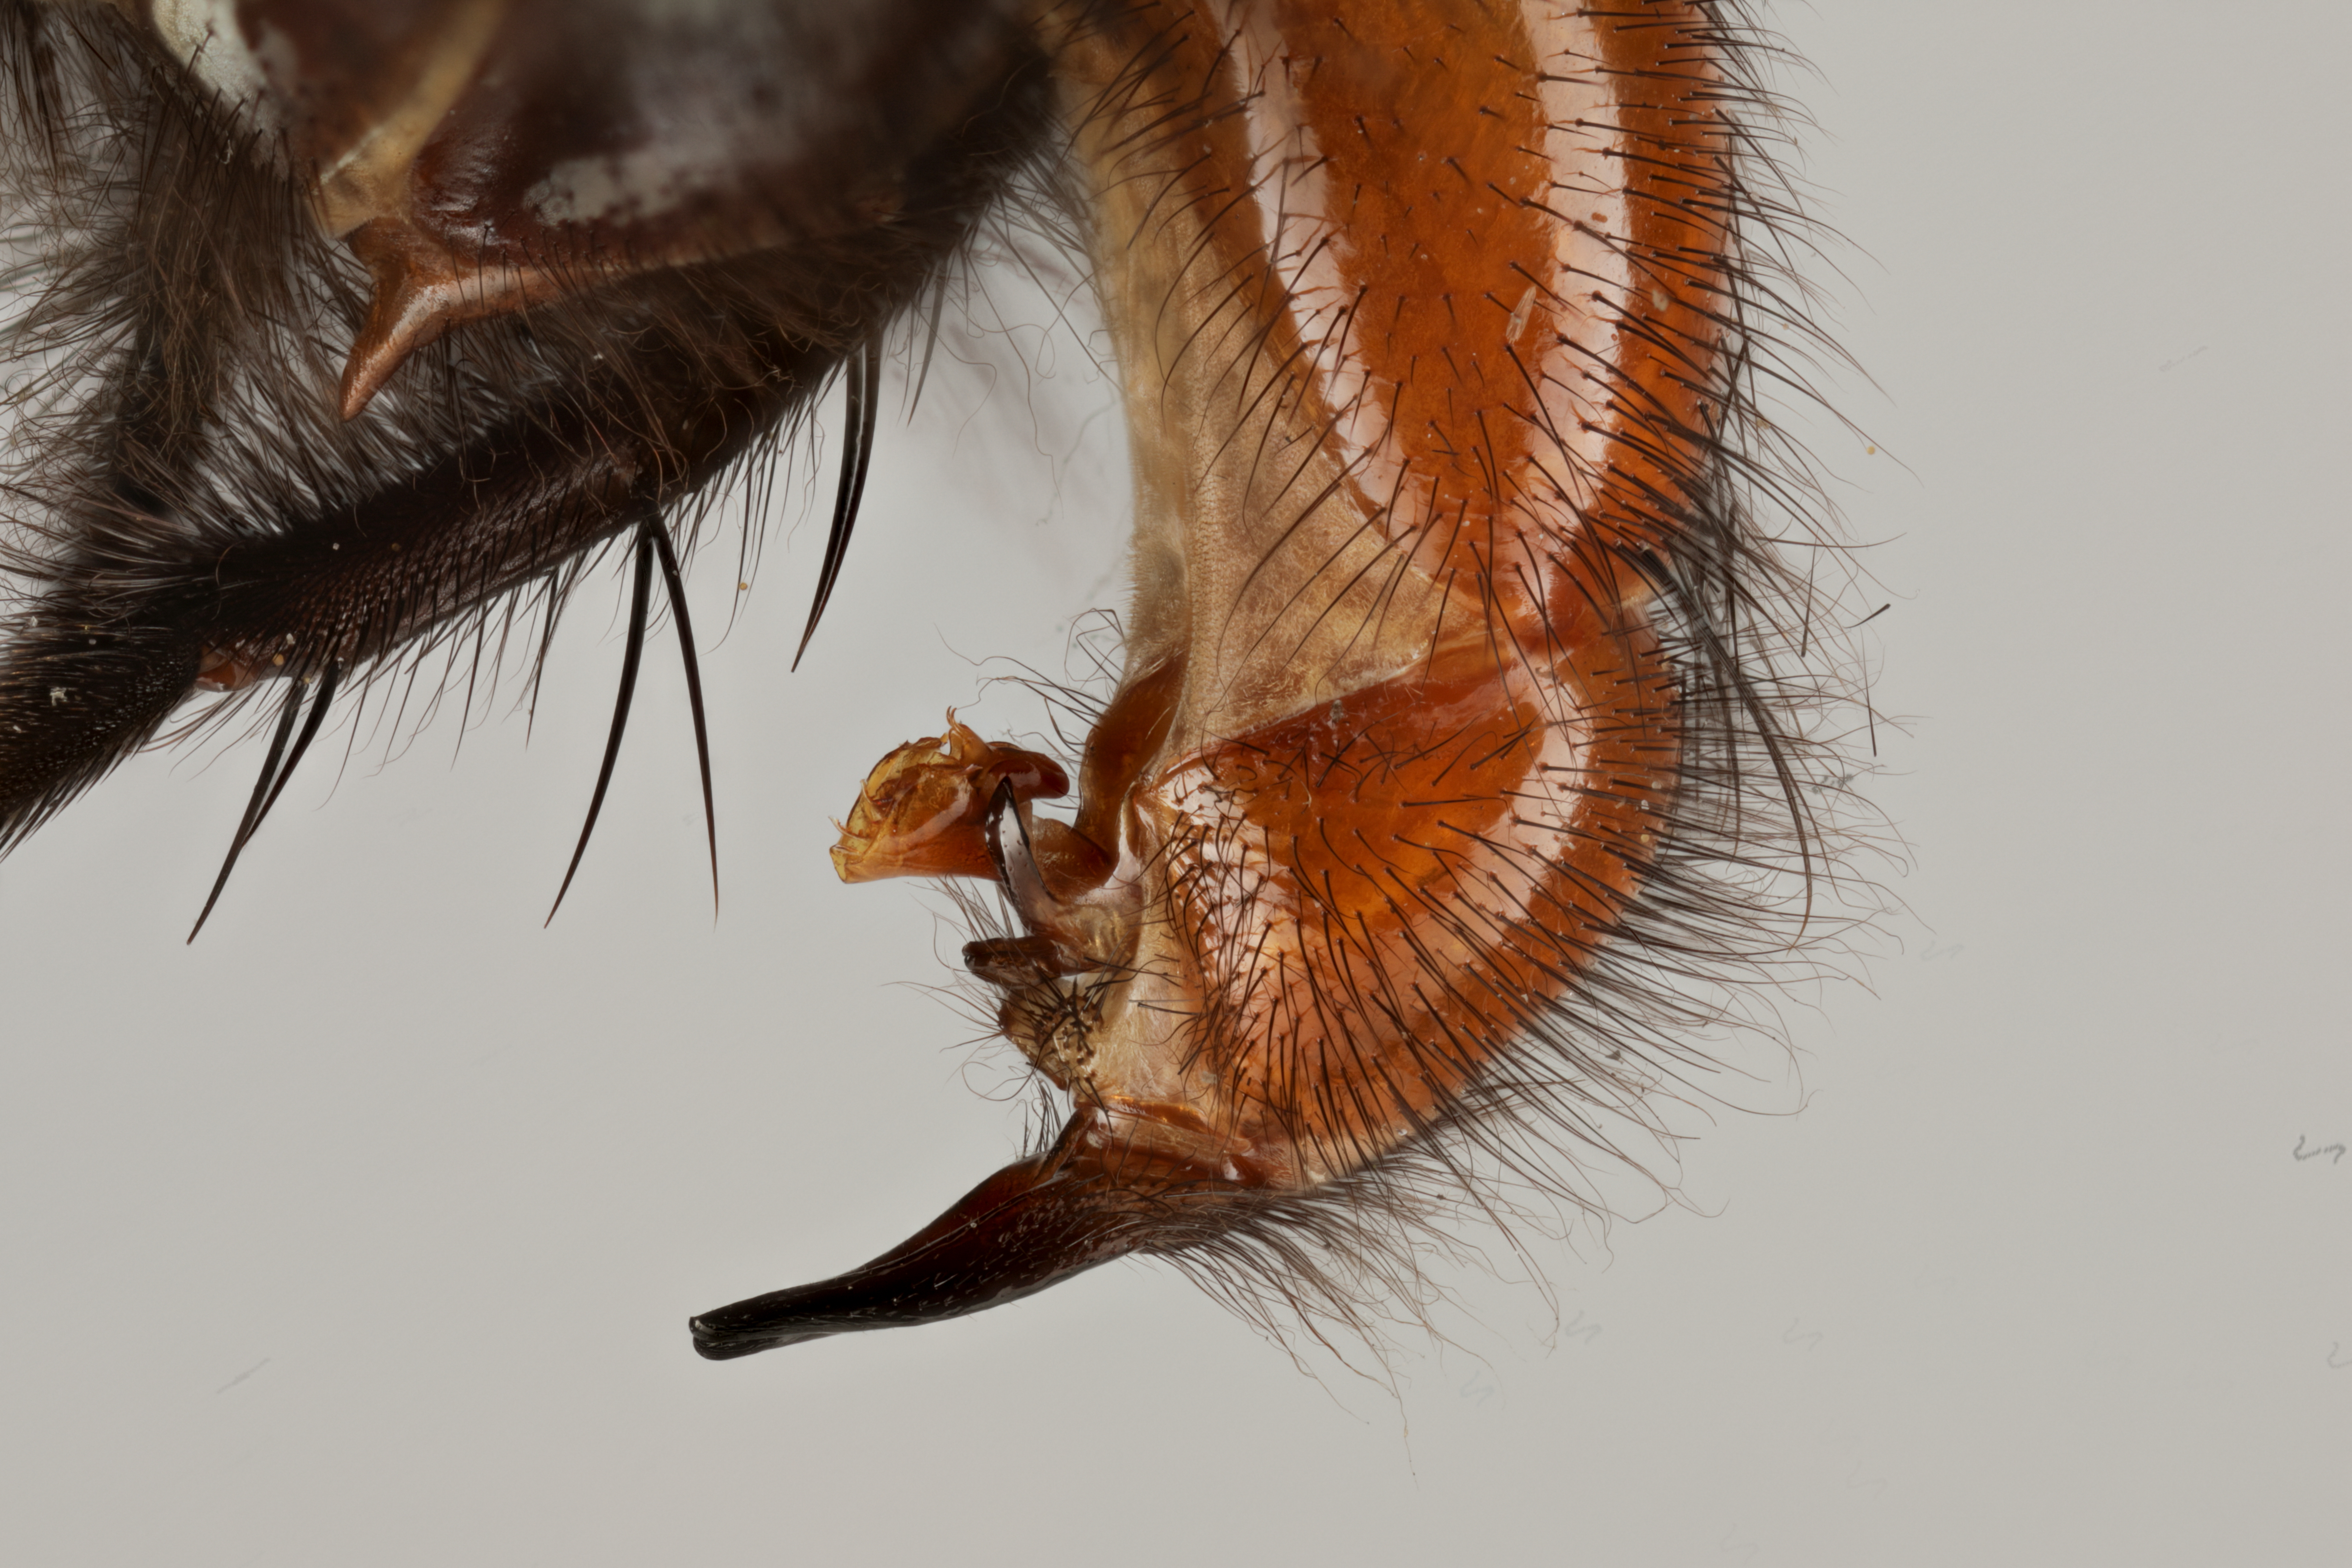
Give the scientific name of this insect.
Peckia hillifera (also Sarcophaga hillifera)
